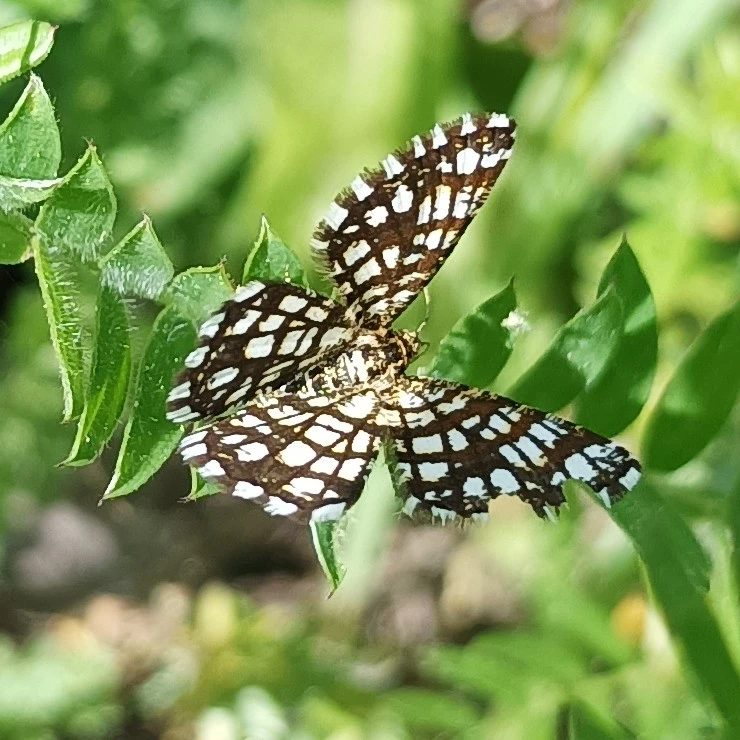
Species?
Chiasmia clathrata
